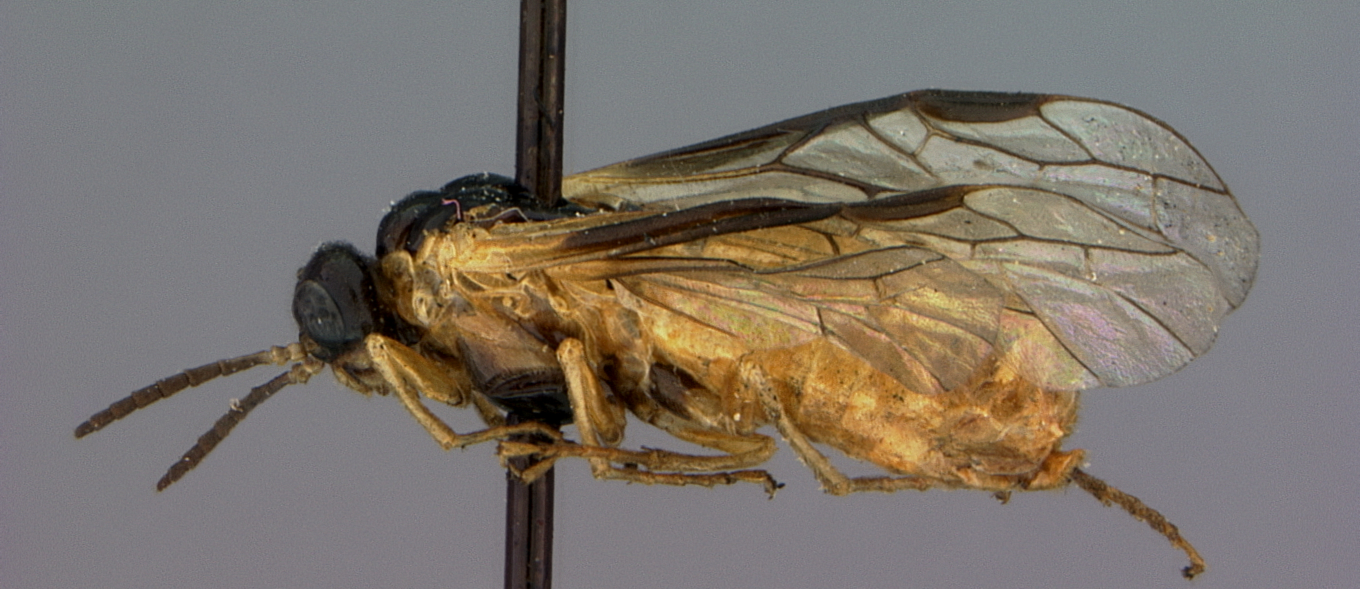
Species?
Selandridea vanduzeei
